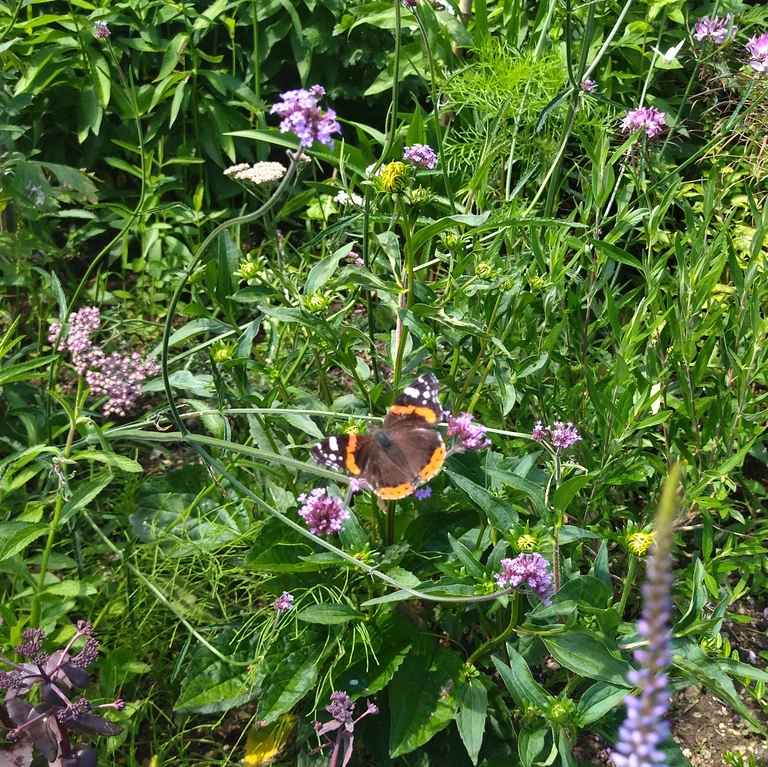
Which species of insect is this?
Vanessa atalanta
